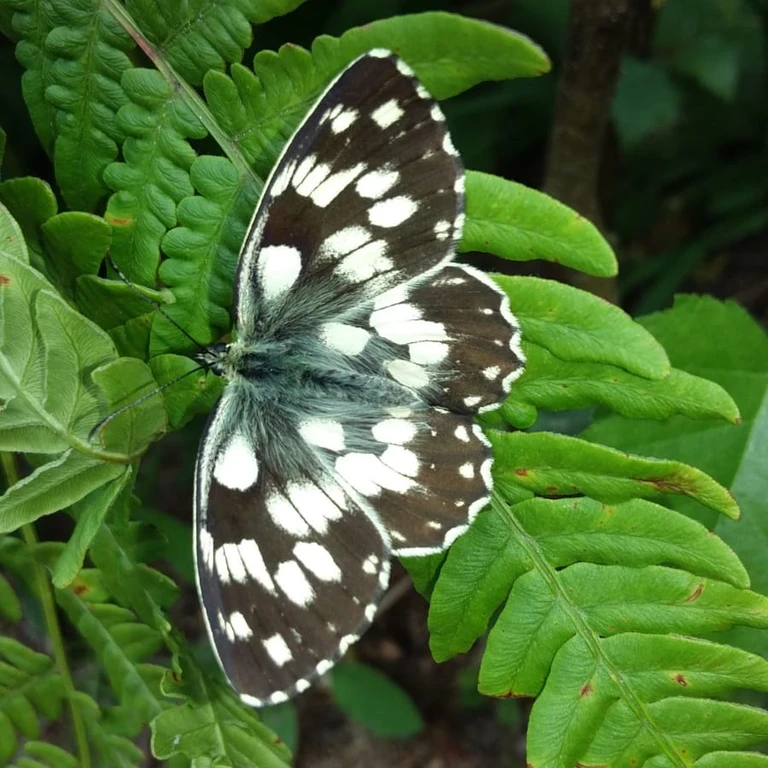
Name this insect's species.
Melanargia galathea
